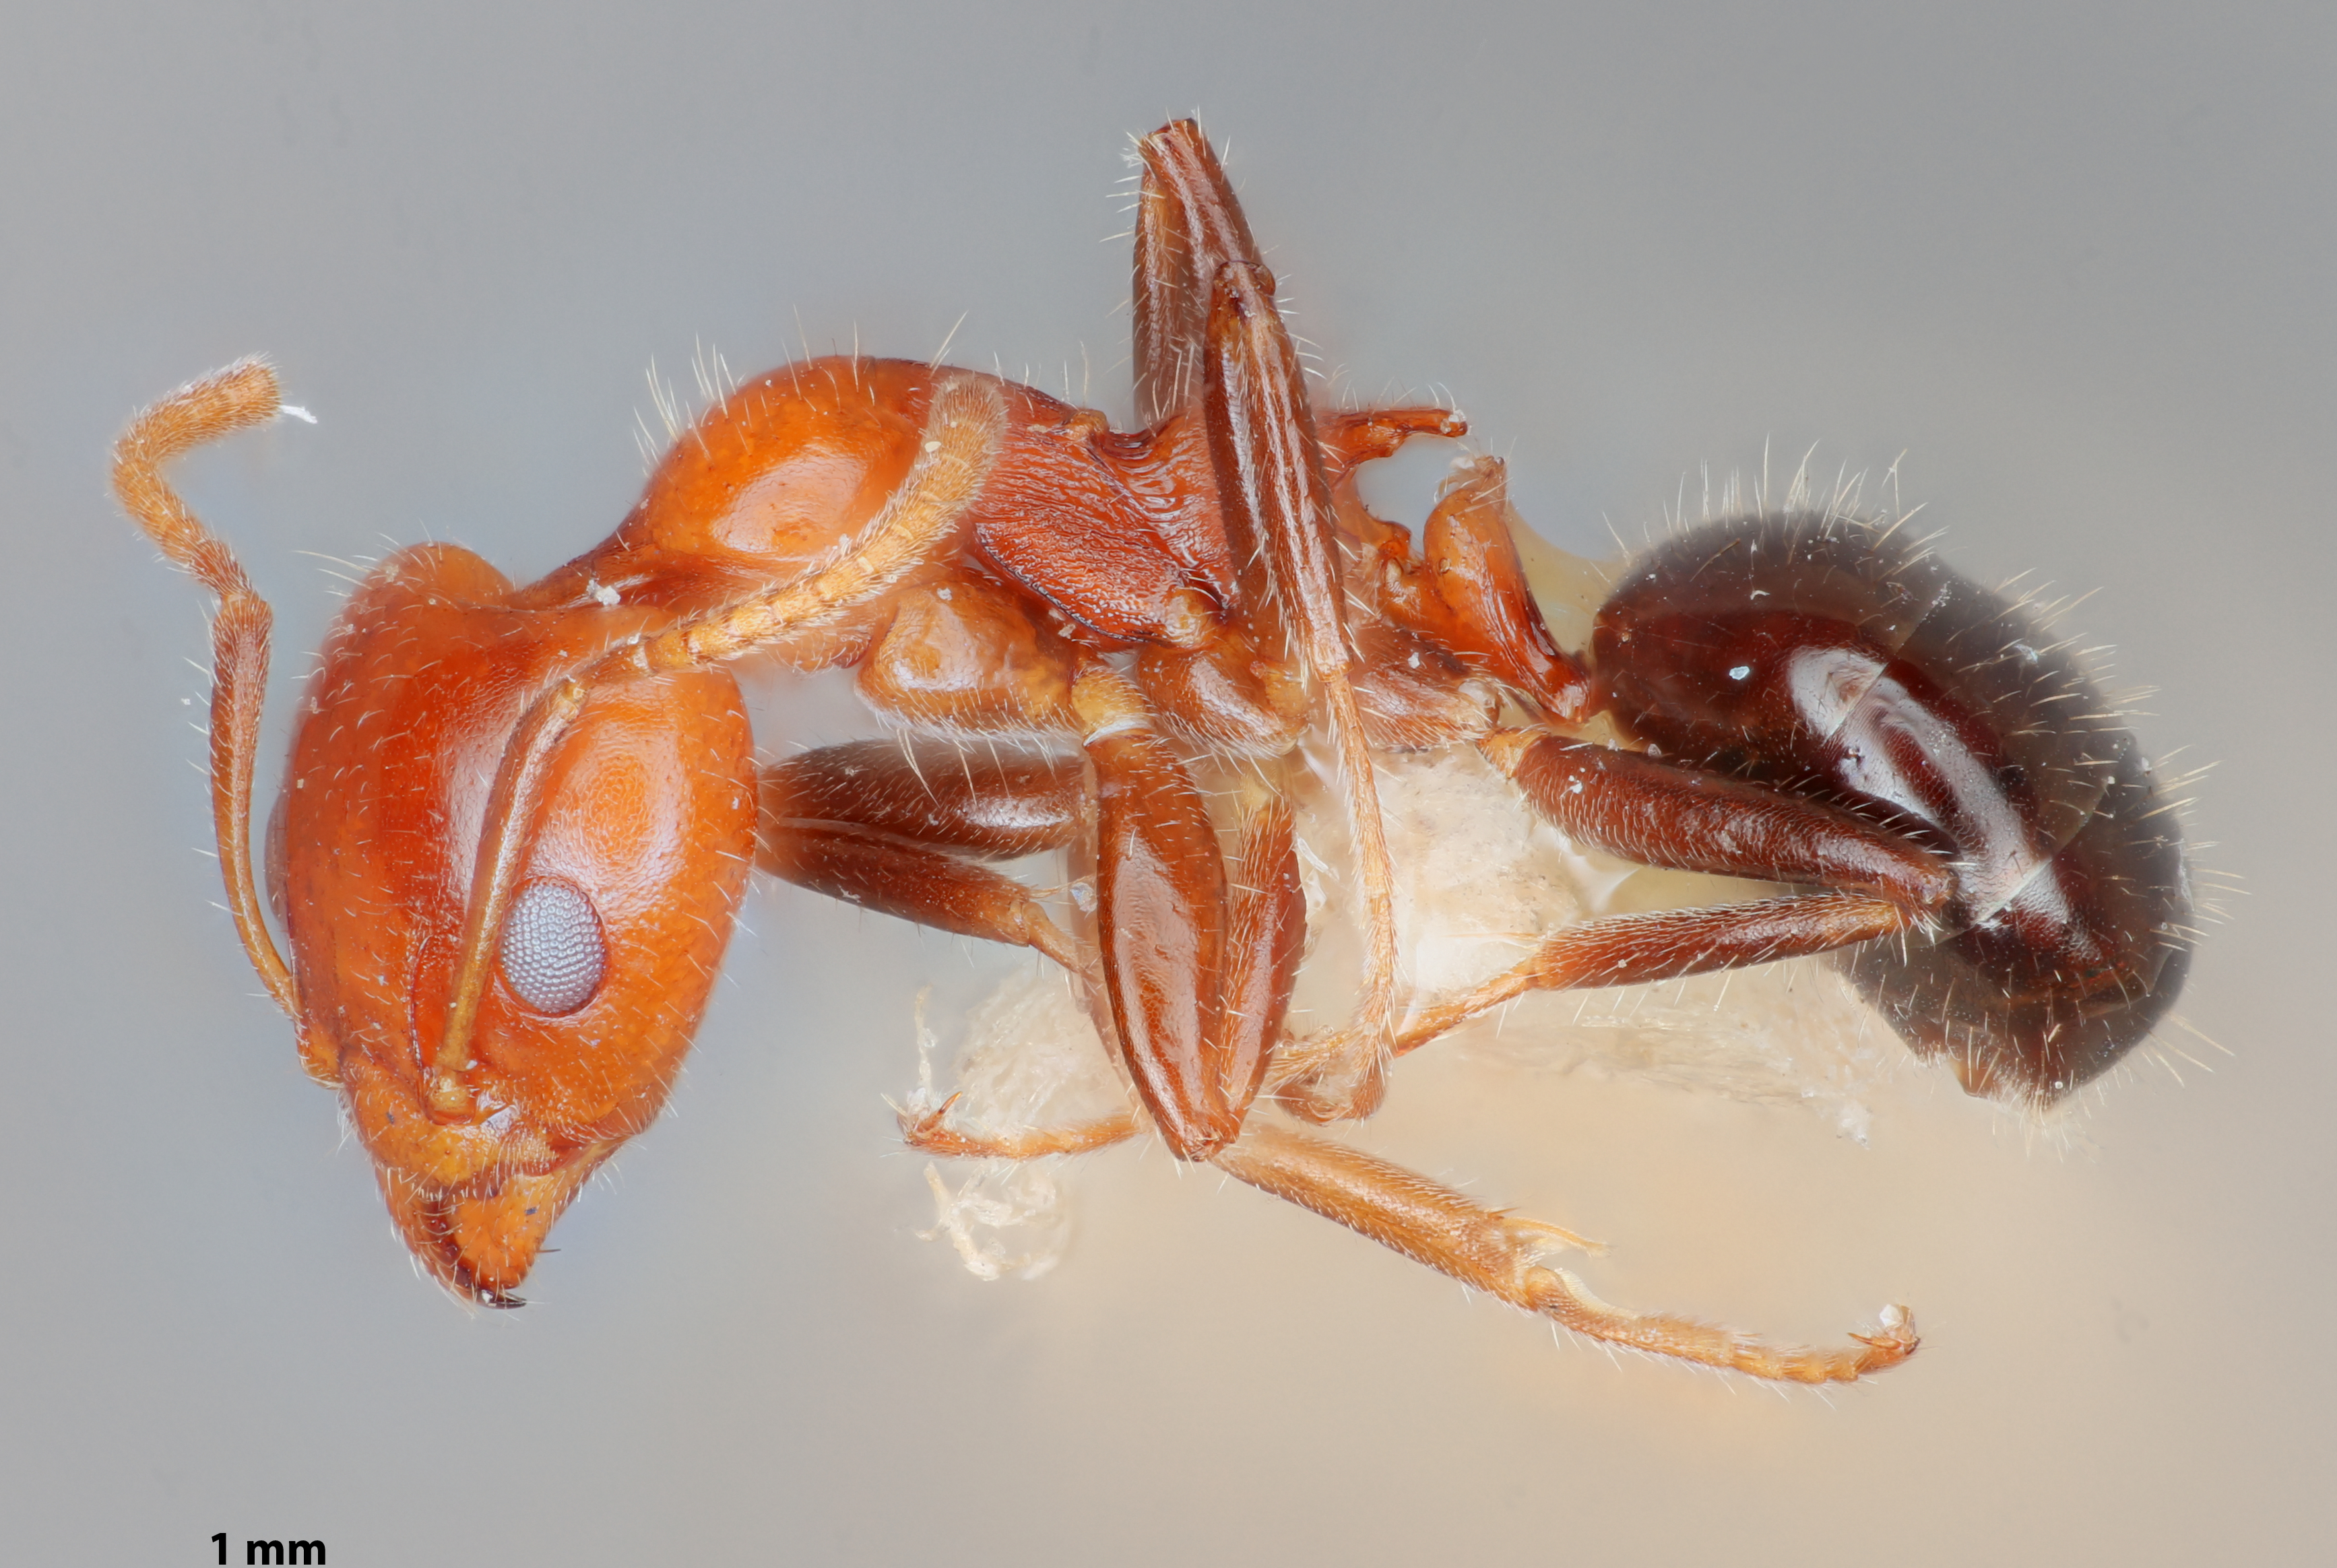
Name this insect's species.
Froggattella kirbyi
